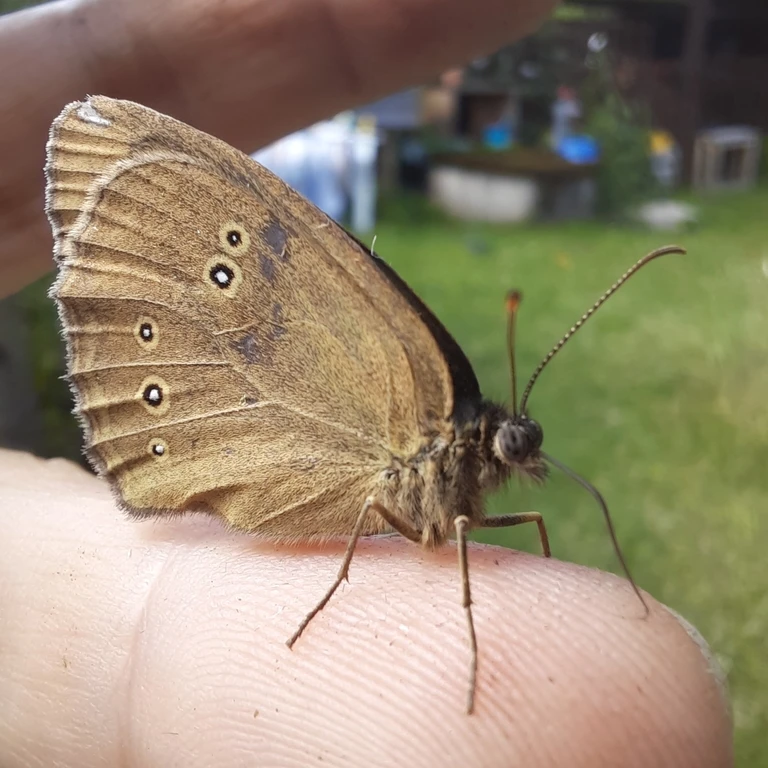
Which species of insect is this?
Aphantopus hyperantus
